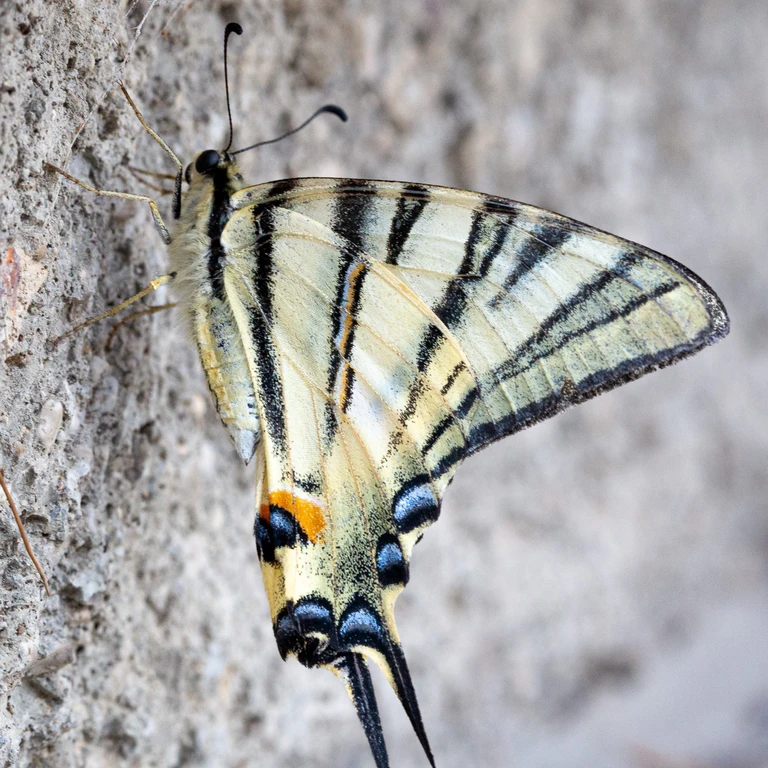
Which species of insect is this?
Iphiclides podalirius
